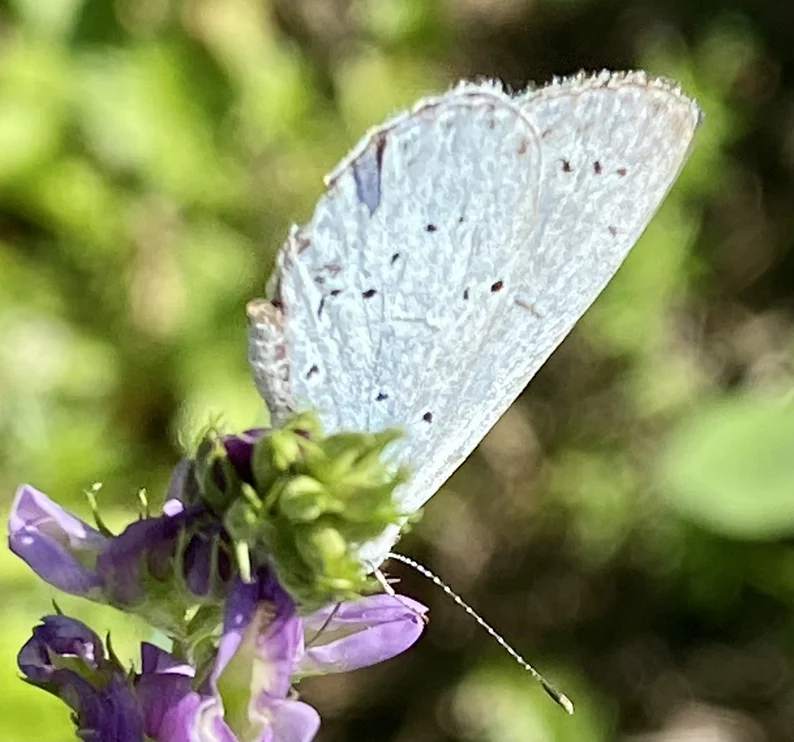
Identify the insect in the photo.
Celastrina argiolus
